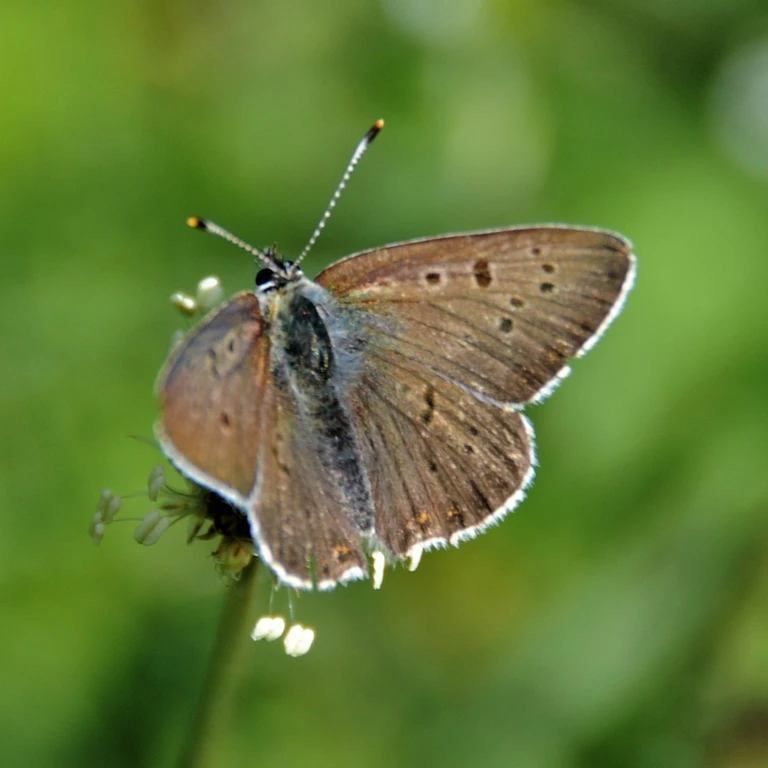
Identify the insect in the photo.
Lycaena tityrus (also Loweia tityrus)
